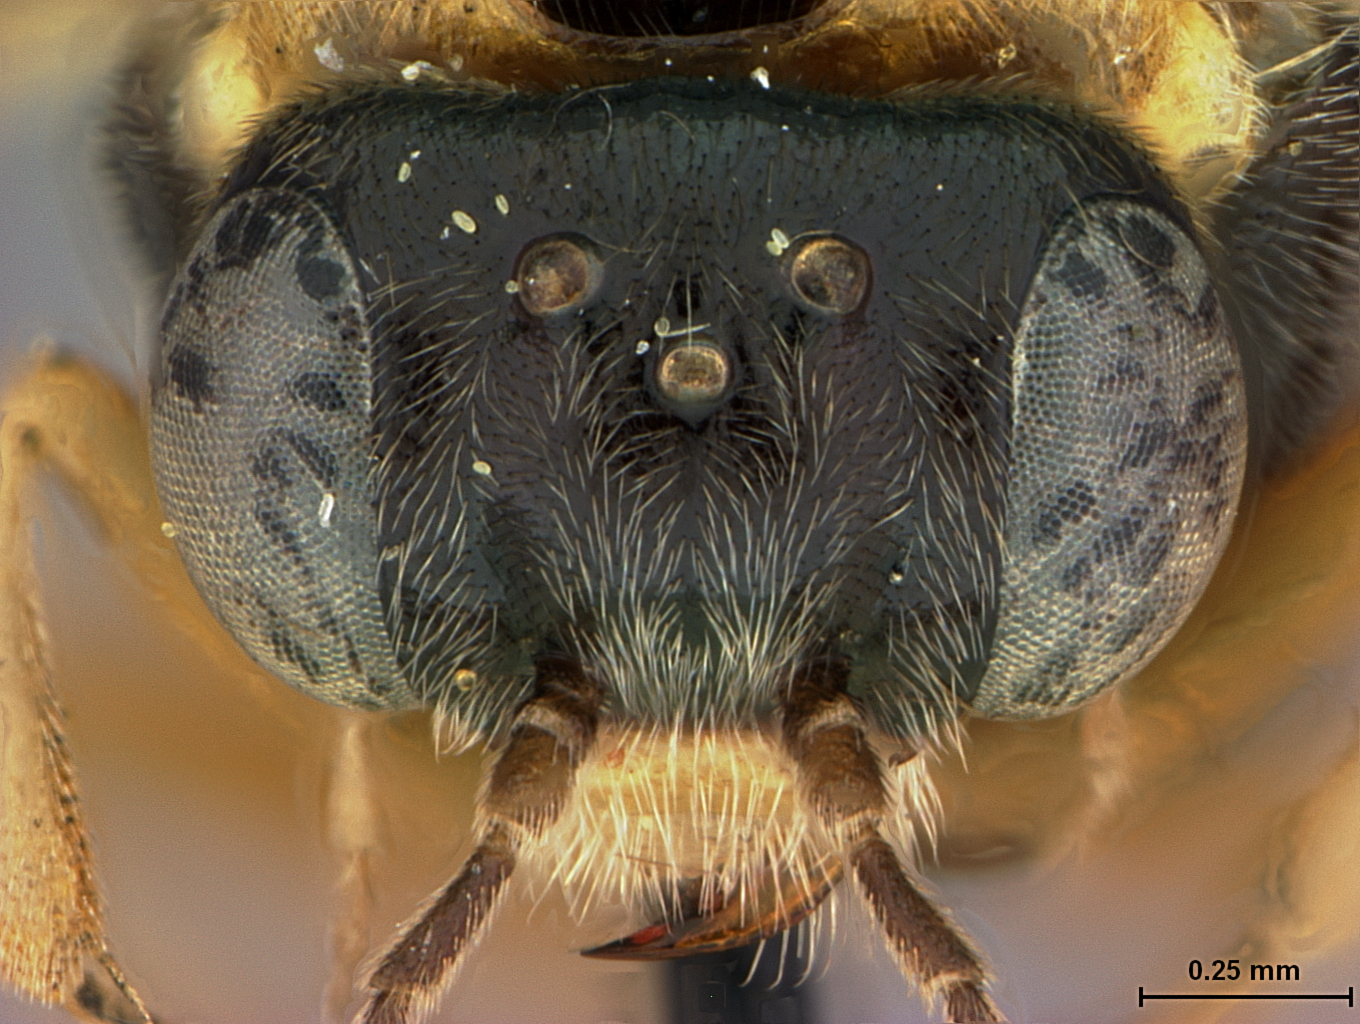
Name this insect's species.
Acordulecera erythrogastra
